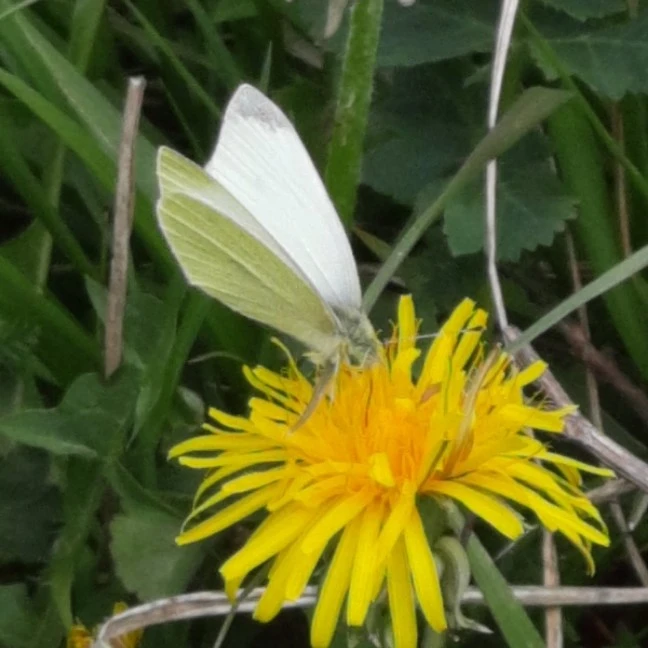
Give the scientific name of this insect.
Pieris rapae
